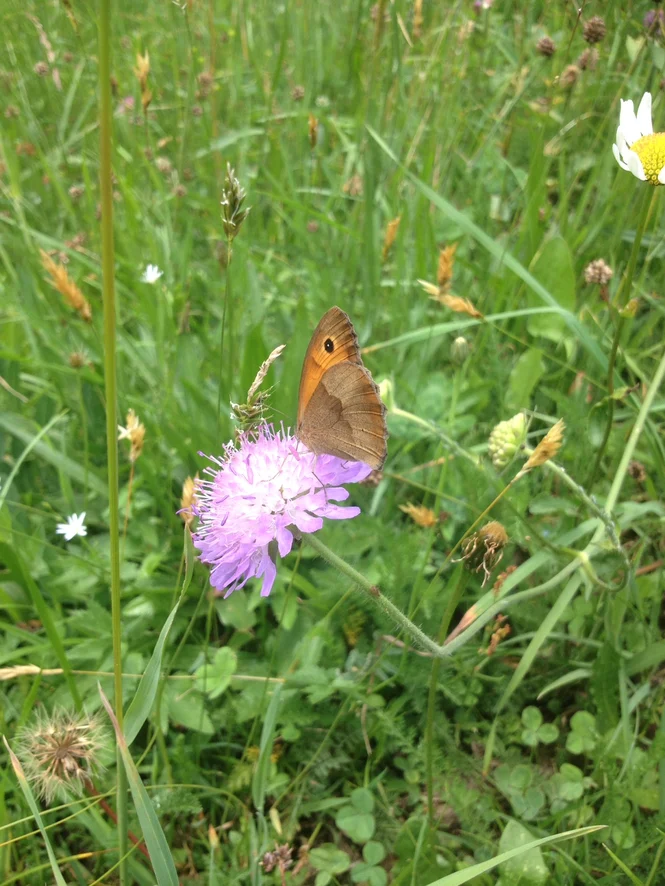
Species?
Maniola jurtina
